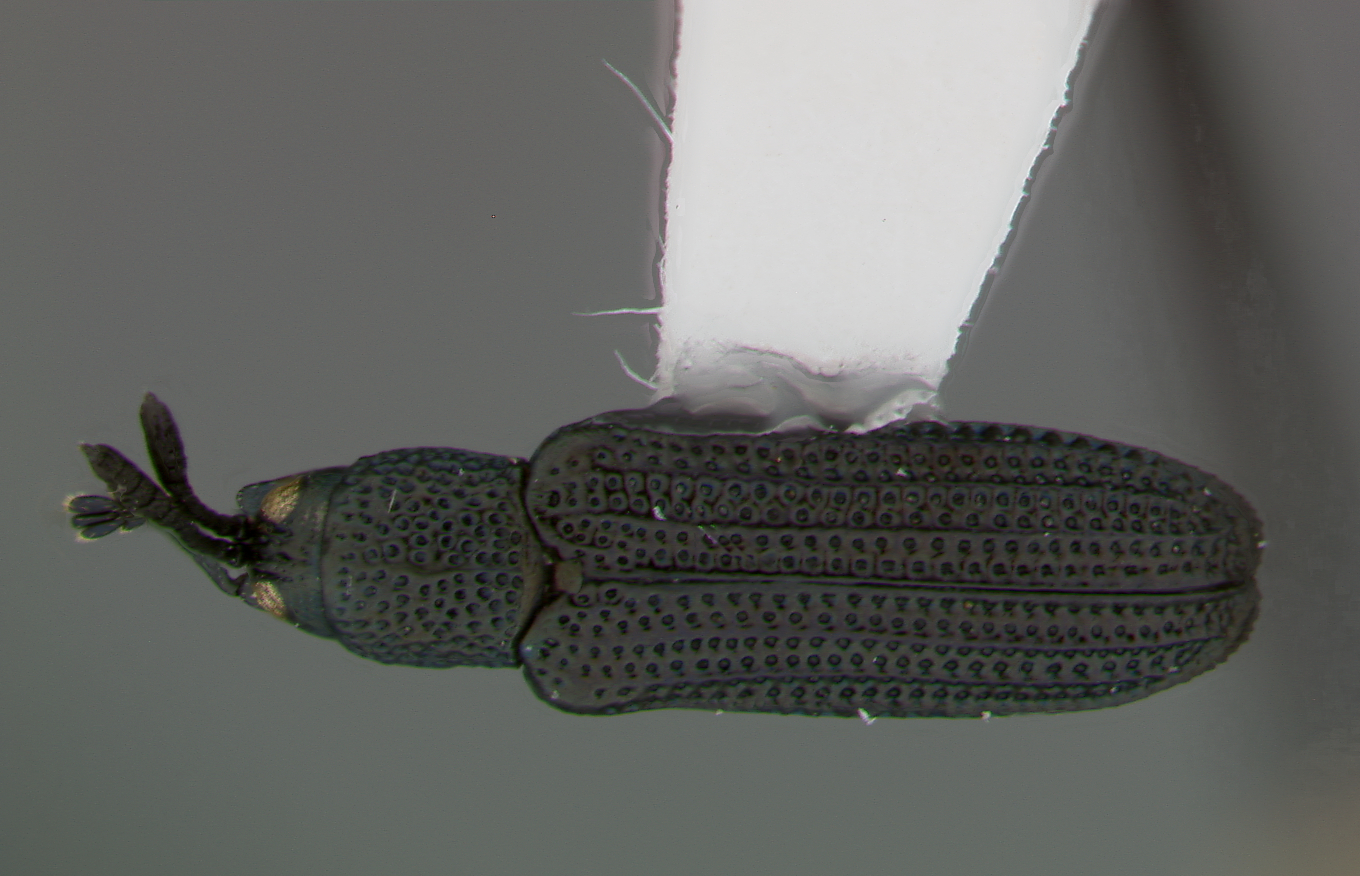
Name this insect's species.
Anisostena cyanea
